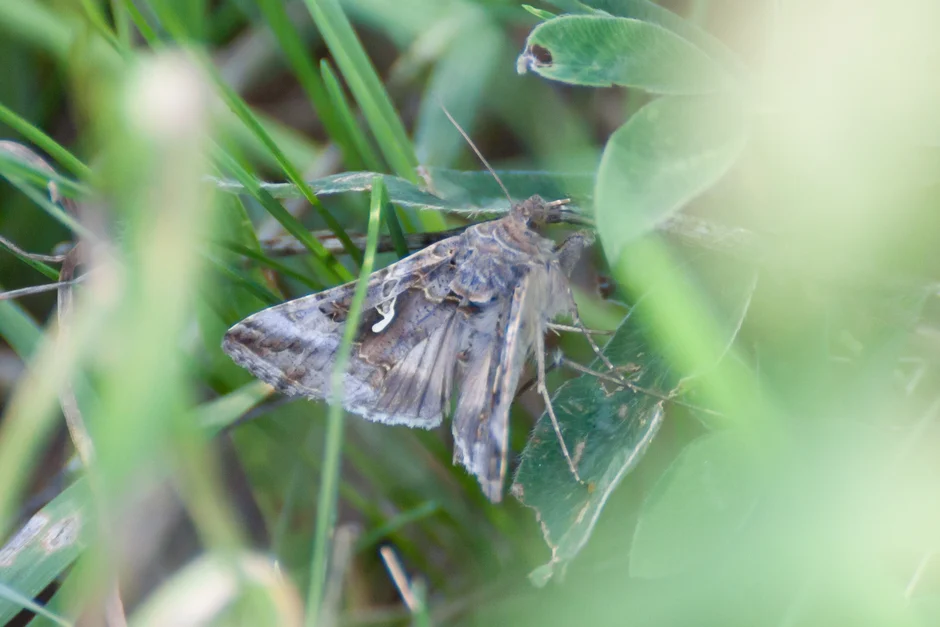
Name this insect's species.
Autographa gamma
